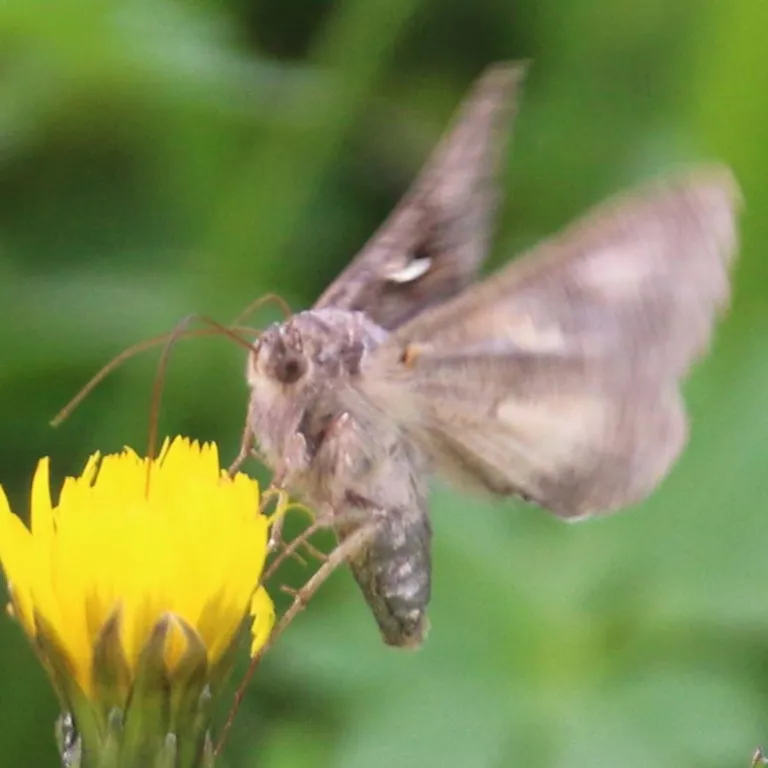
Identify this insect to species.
Autographa gamma
